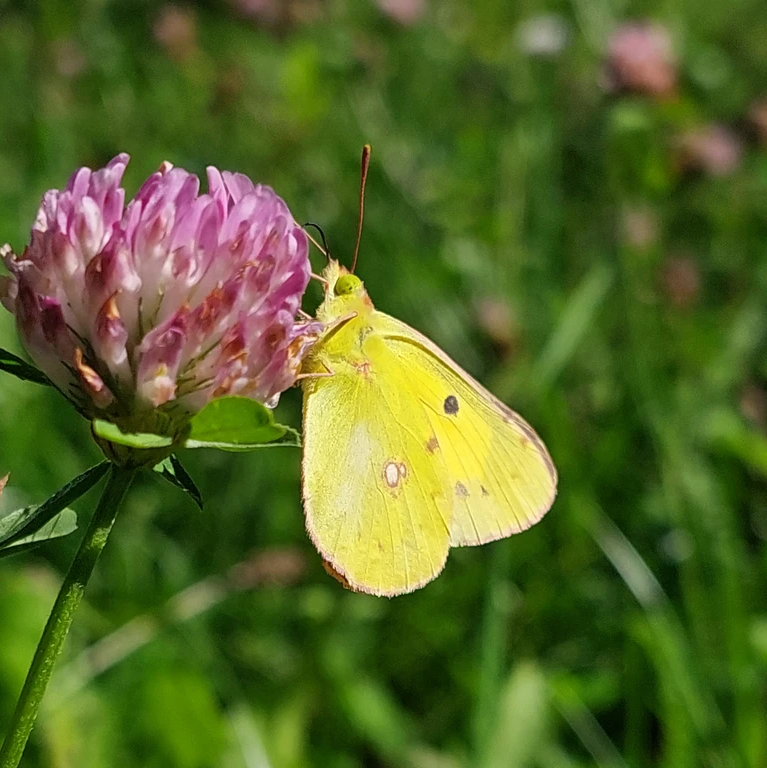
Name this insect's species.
Colias croceus
